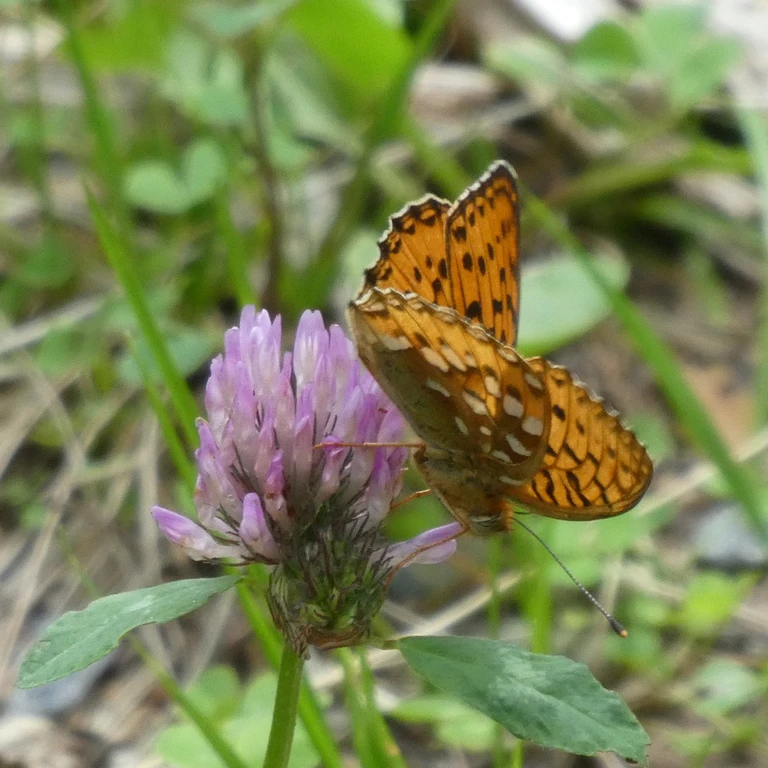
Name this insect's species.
Speyeria aglaja
